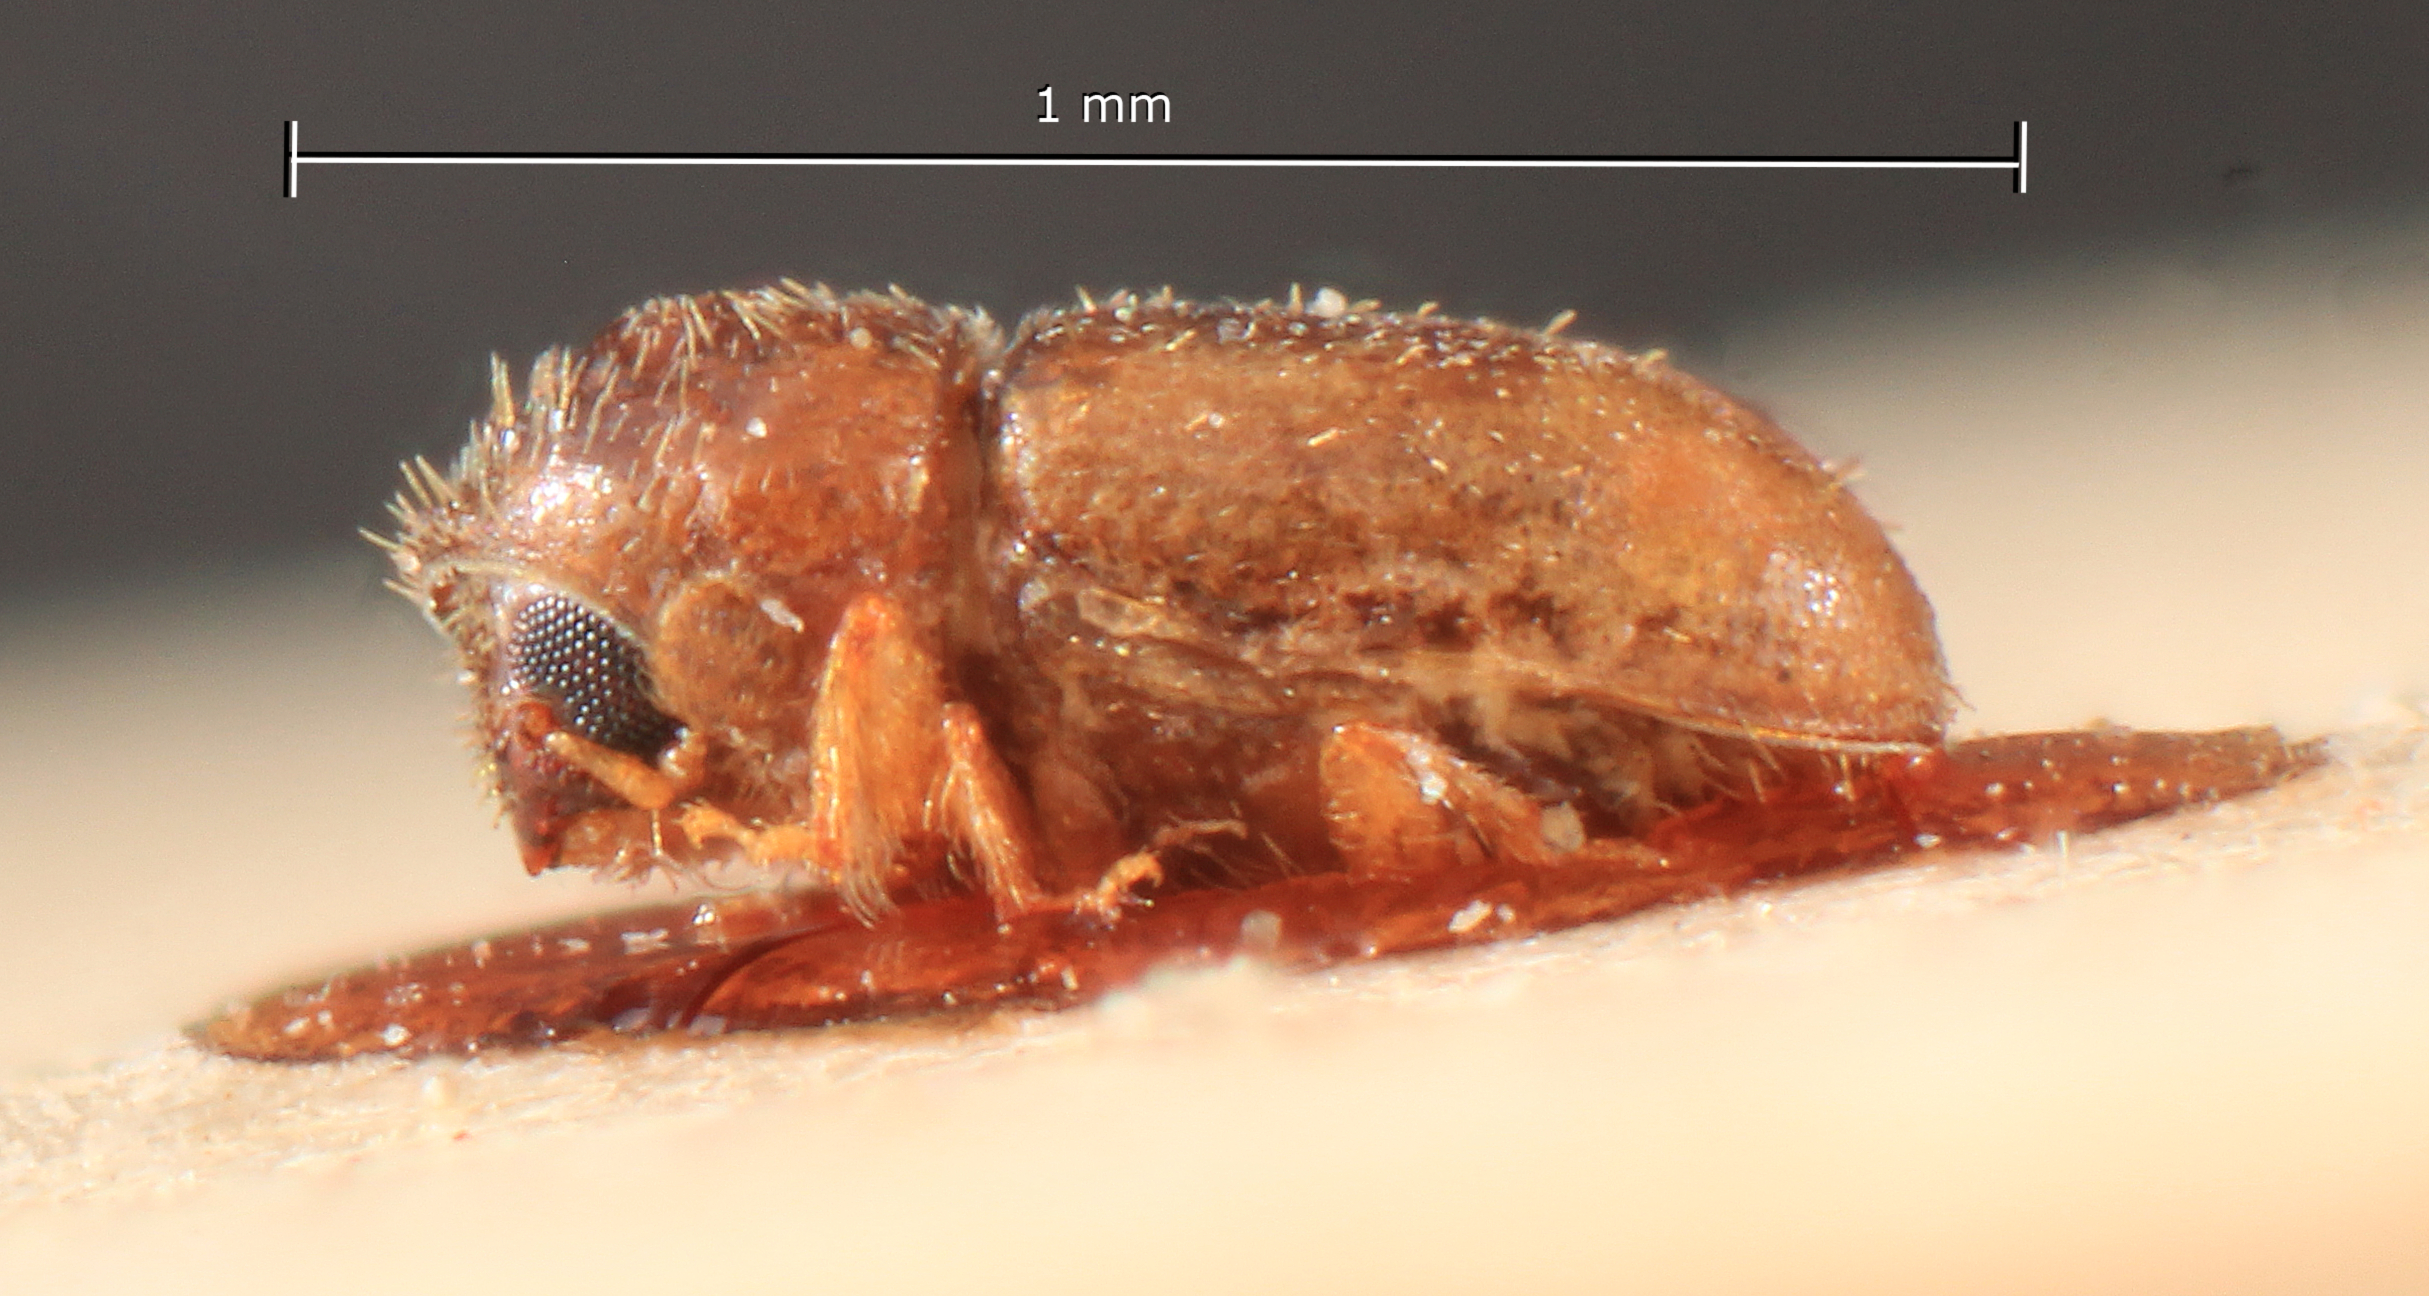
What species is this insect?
Cryphalus minimus
